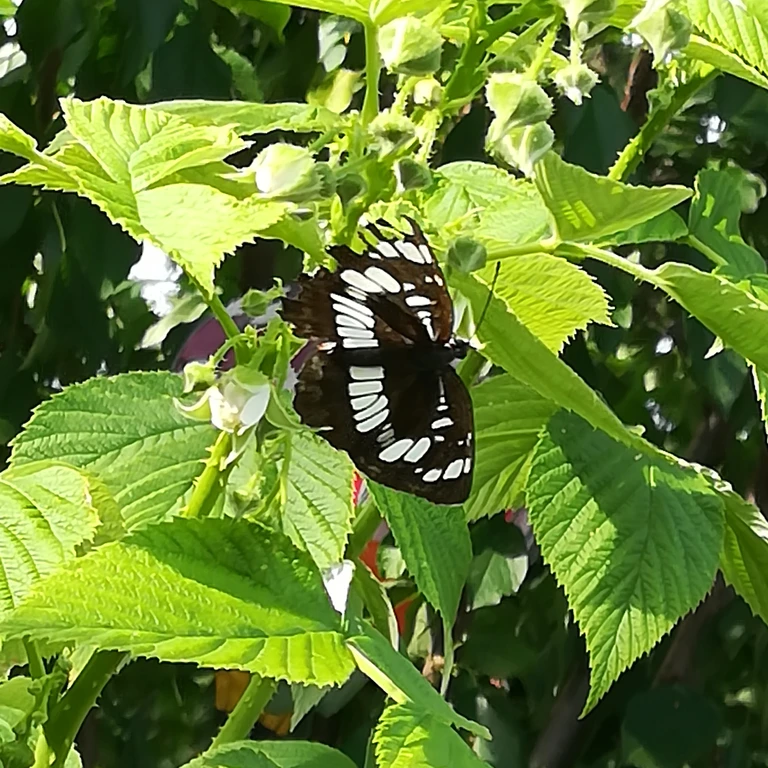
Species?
Neptis rivularis
